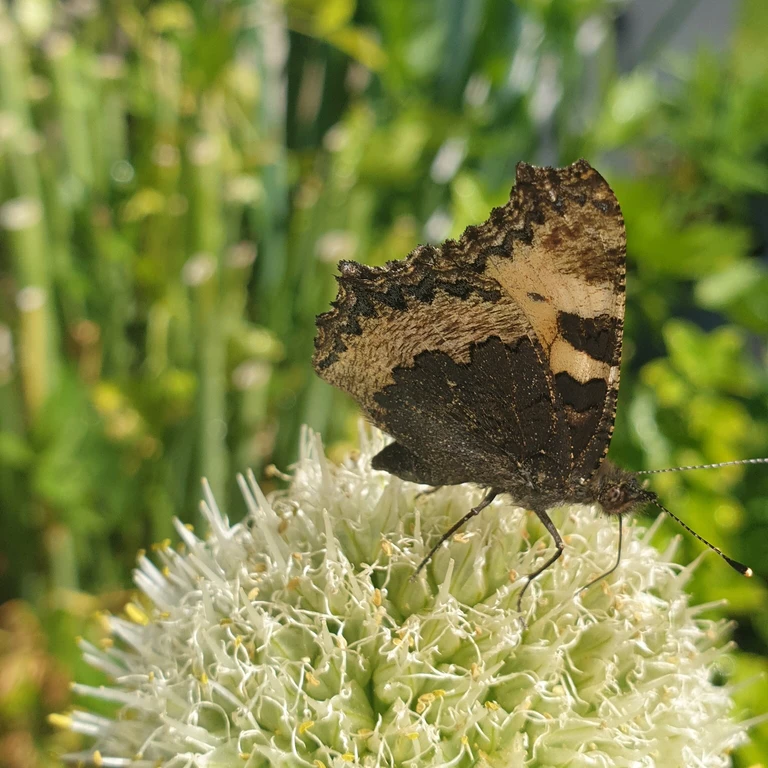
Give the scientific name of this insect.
Aglais urticae
